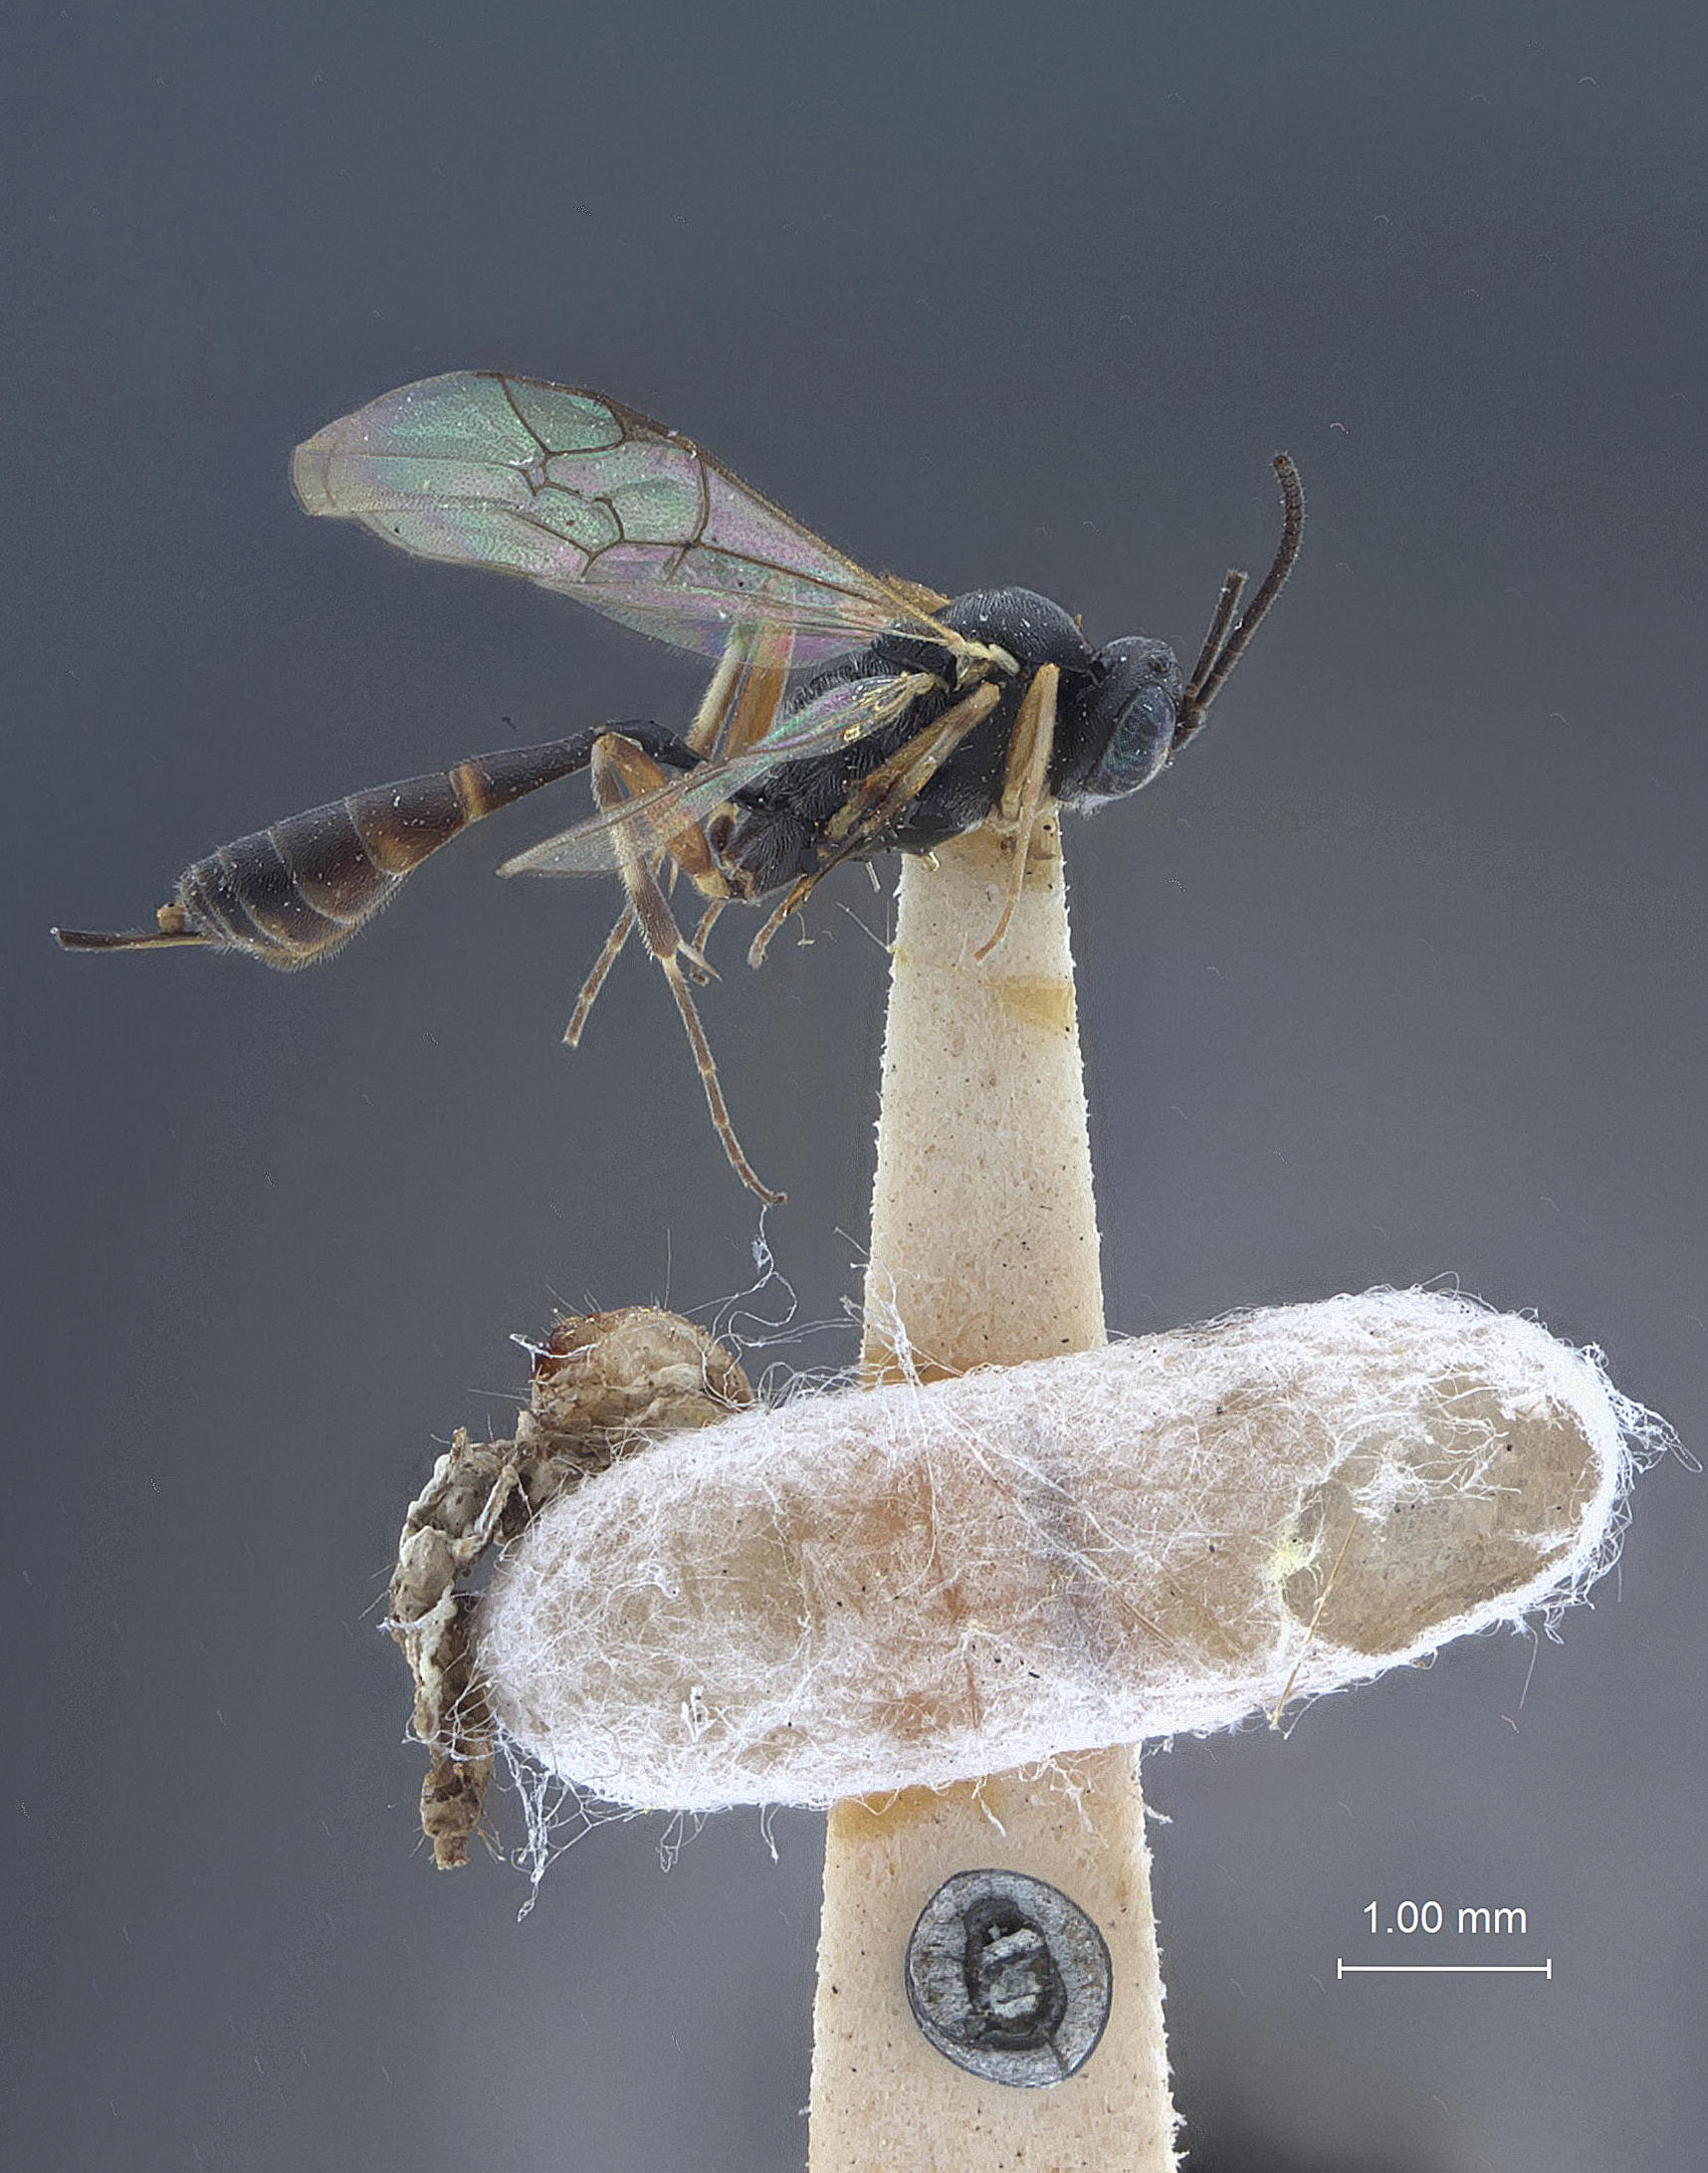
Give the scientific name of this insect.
Limerium websteri
